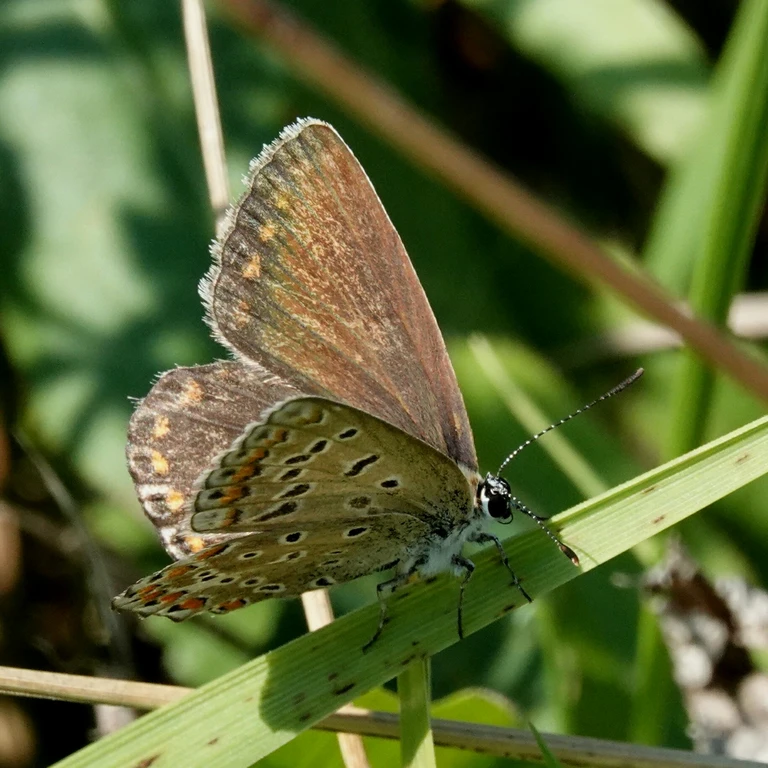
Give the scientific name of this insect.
Polyommatus icarus
